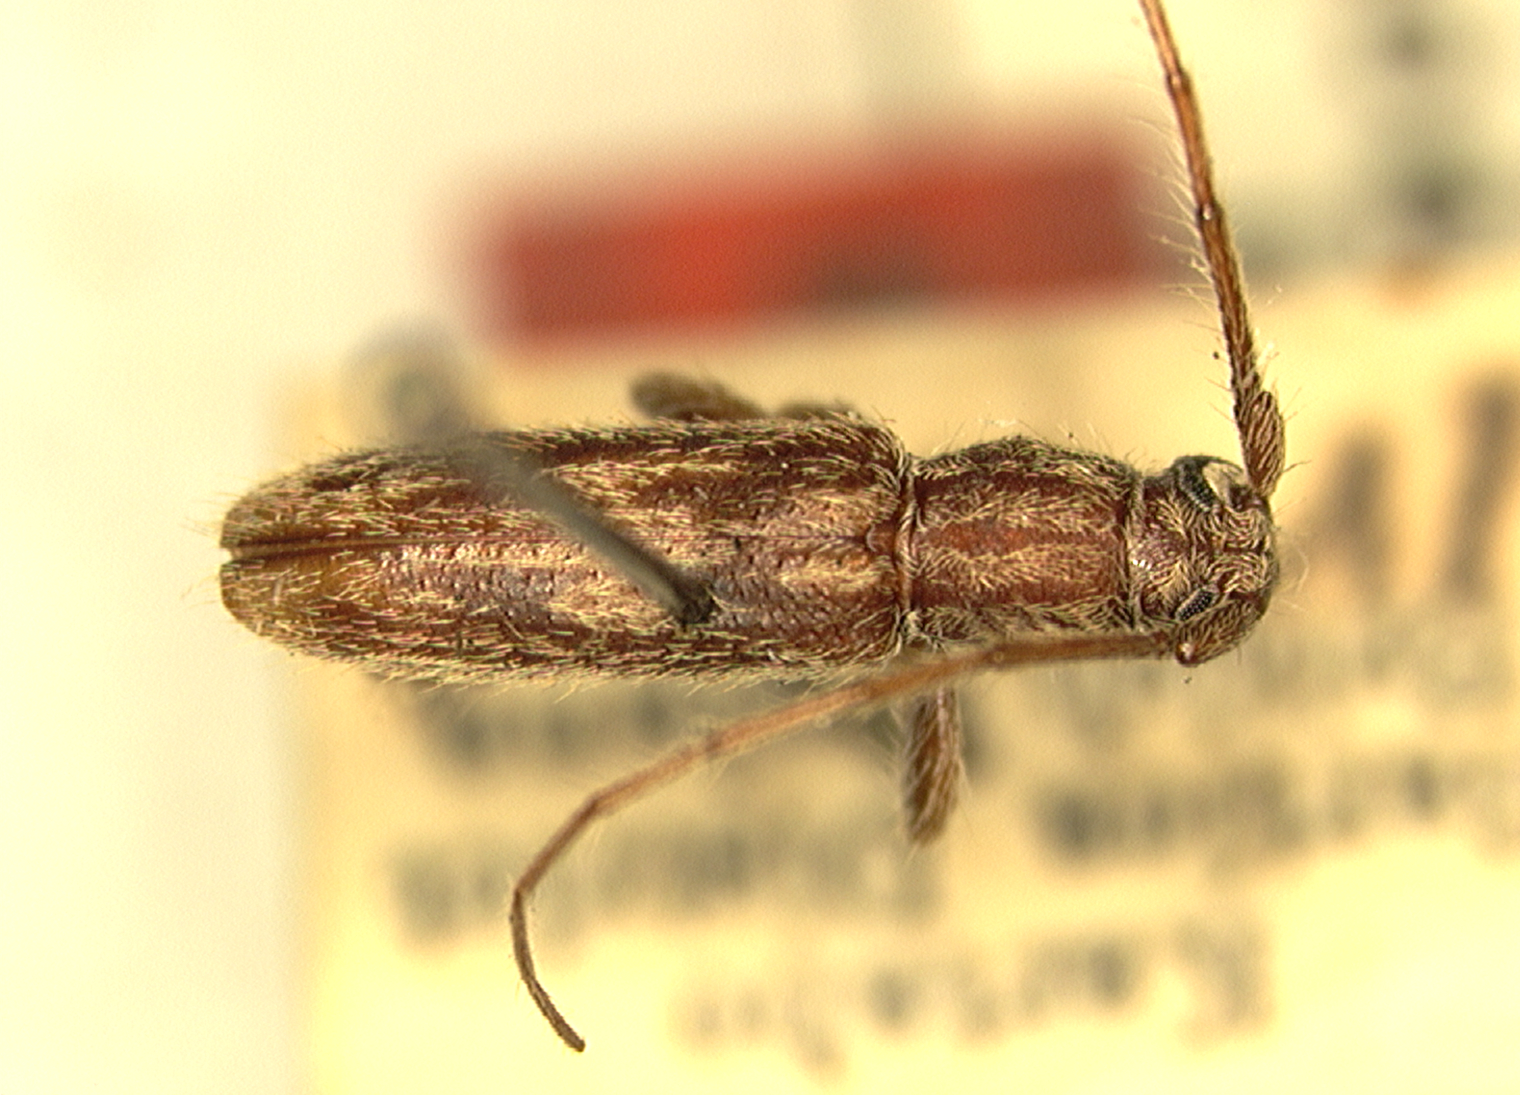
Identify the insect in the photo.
Stromatium kartaboensis (also Achryson quadrimaculatum)
